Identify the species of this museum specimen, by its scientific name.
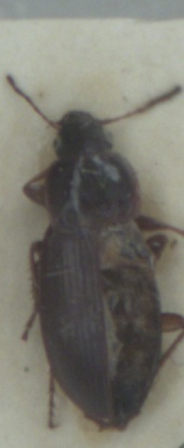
Calathus mollis
